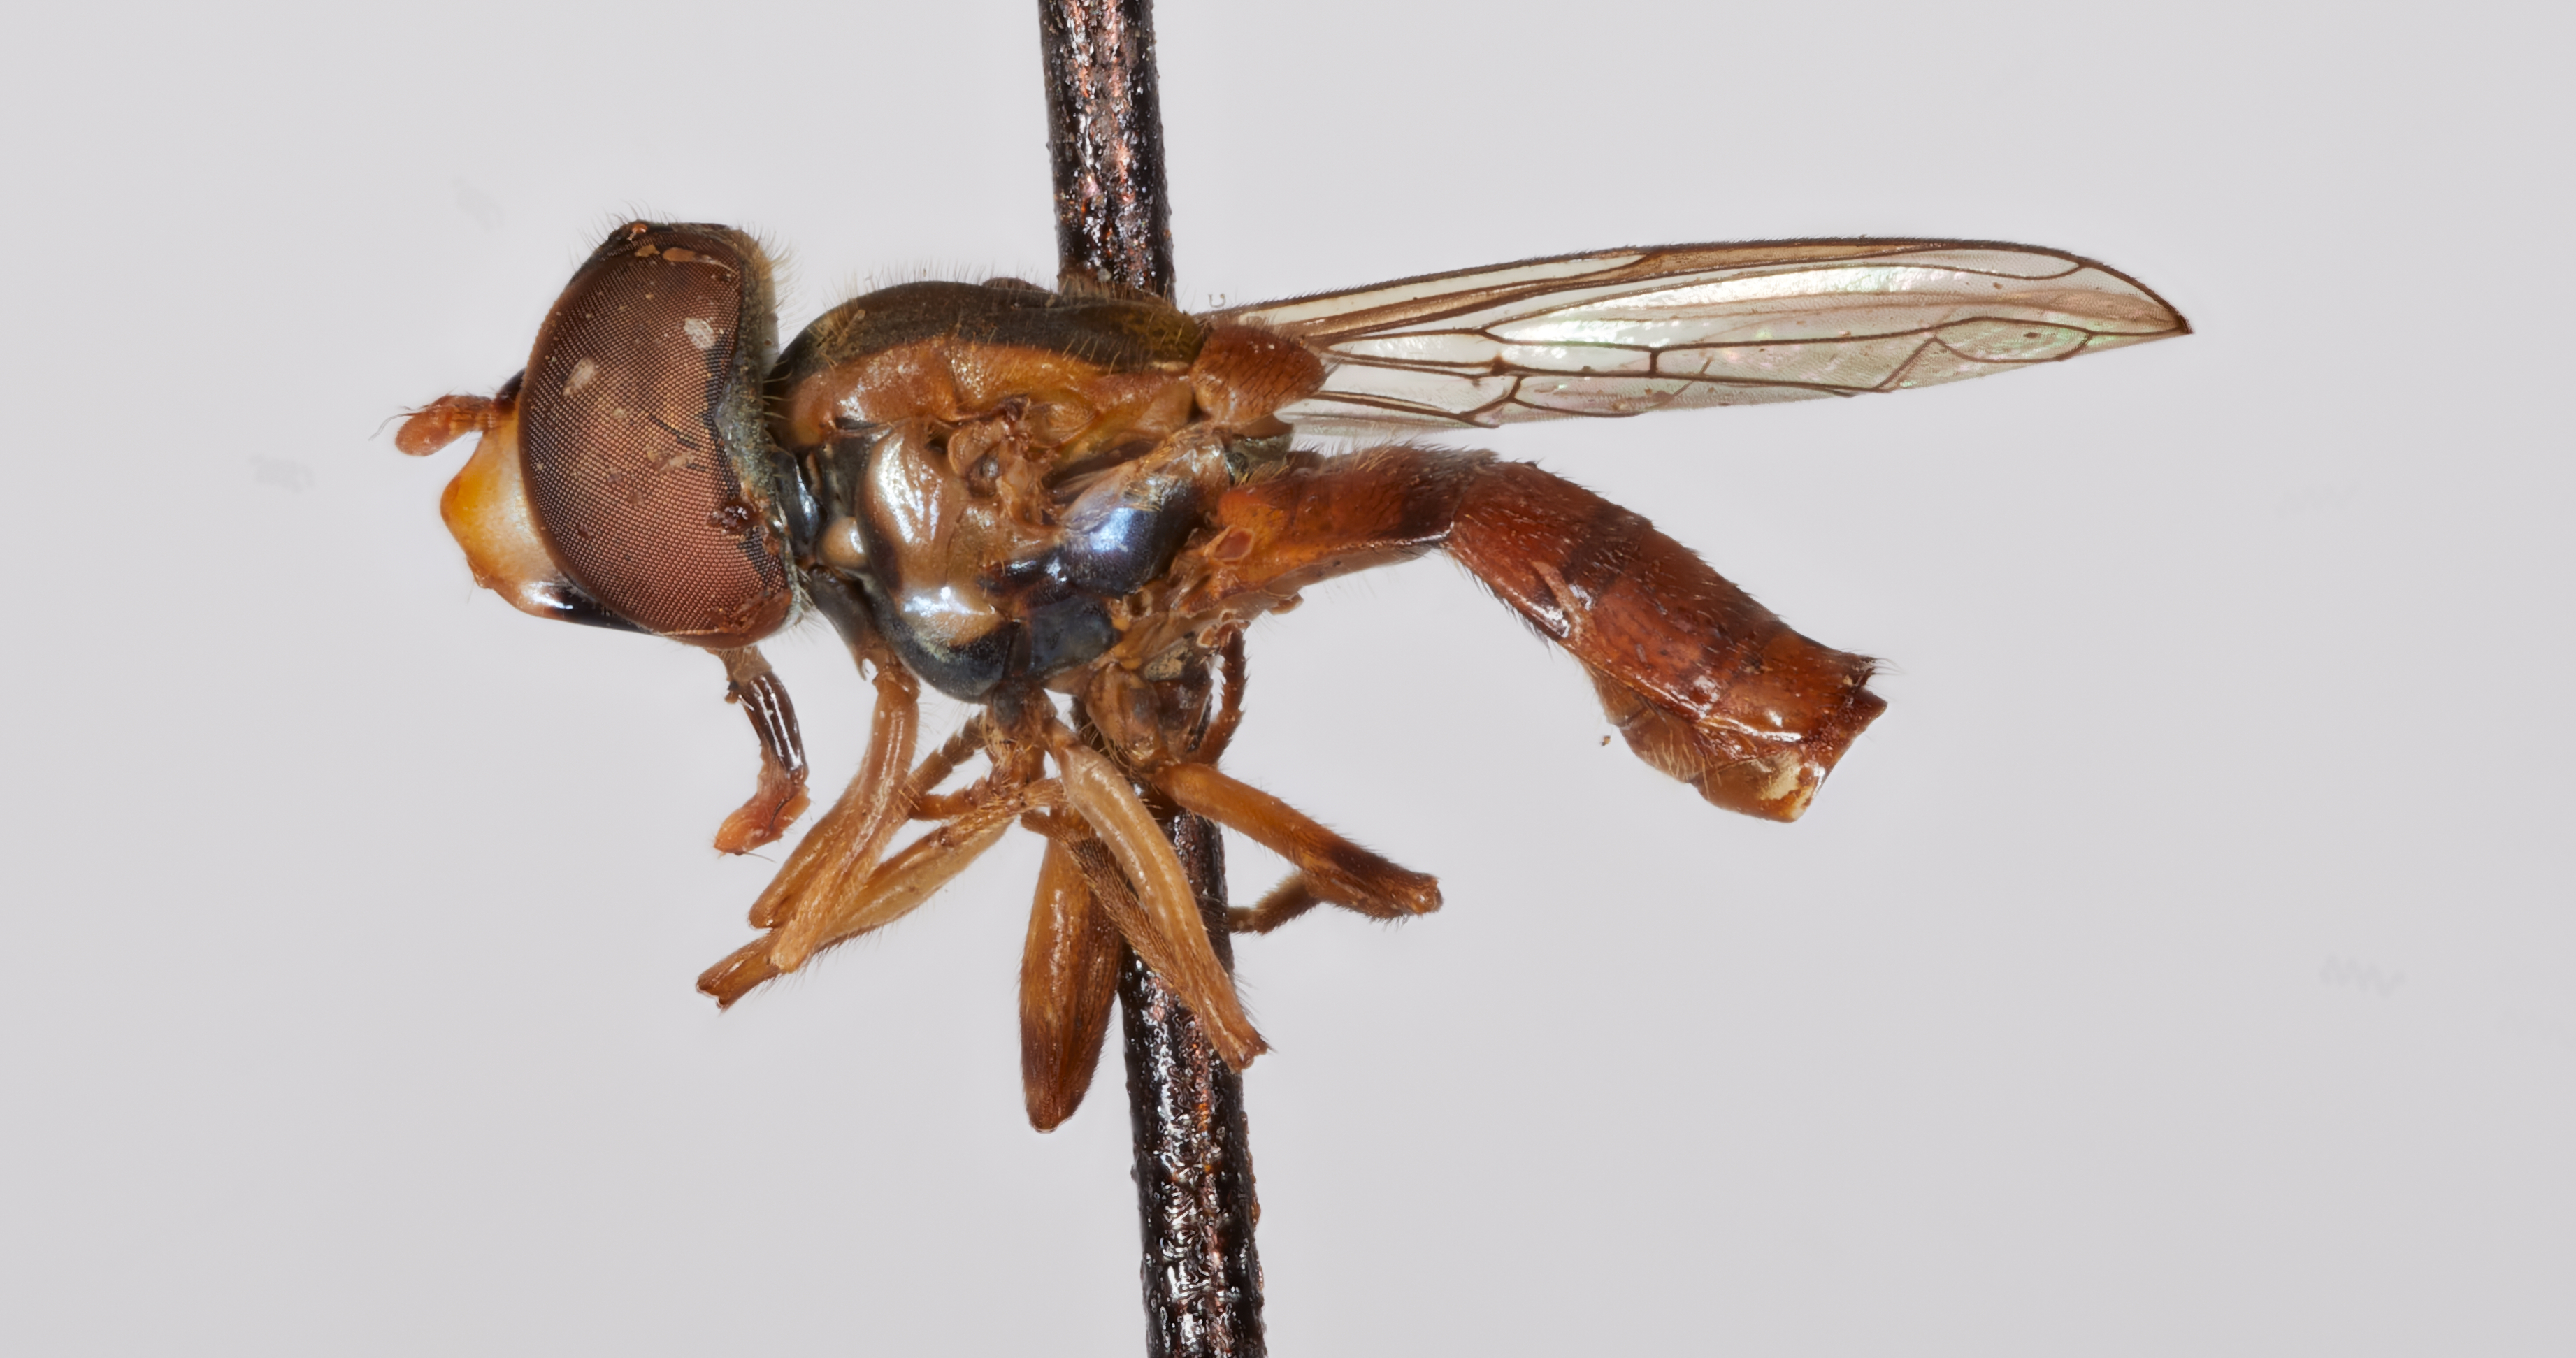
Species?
Toxomerus buscki
